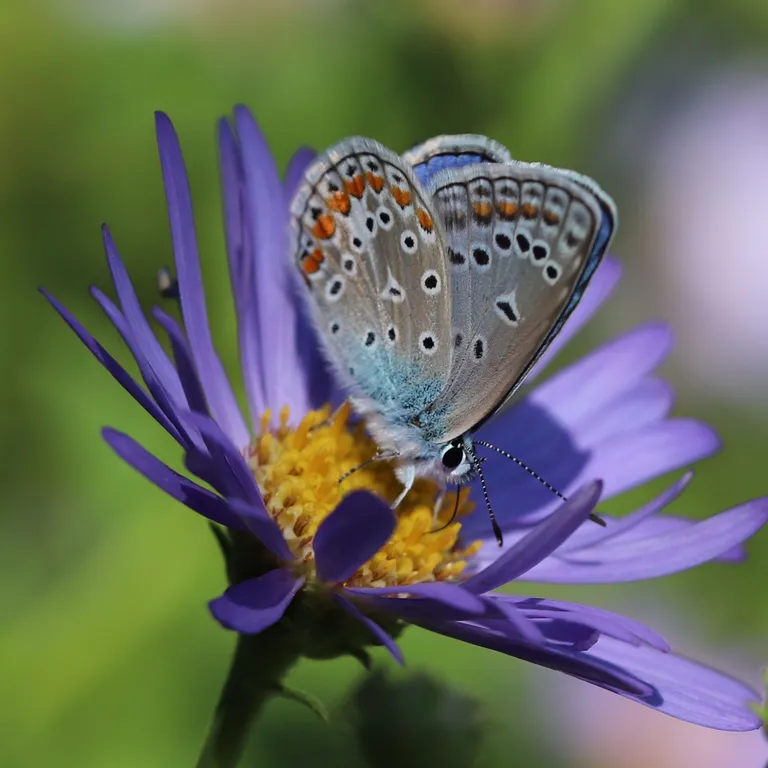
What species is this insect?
Polyommatus icarus
